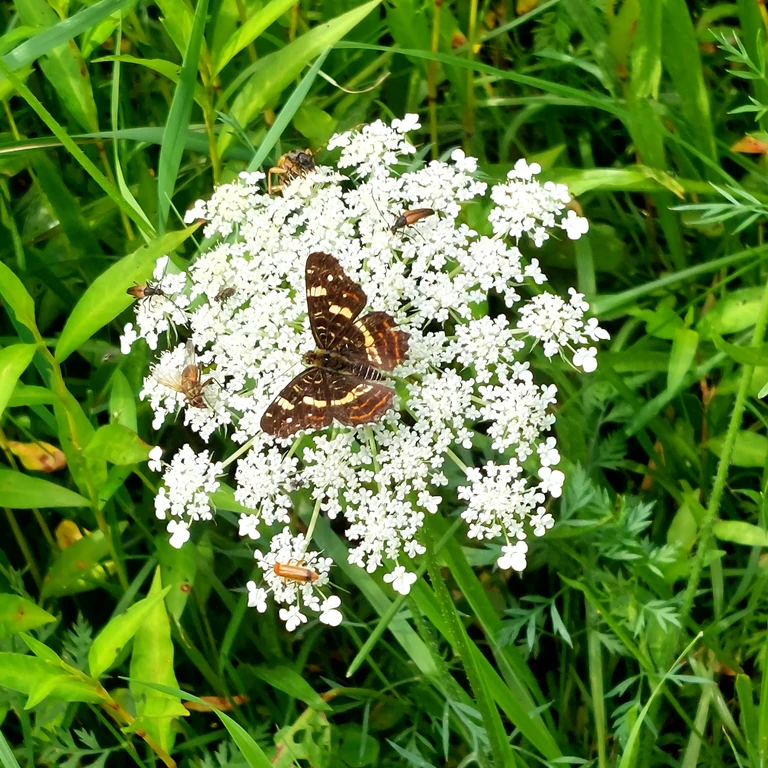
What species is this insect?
Araschnia levana
